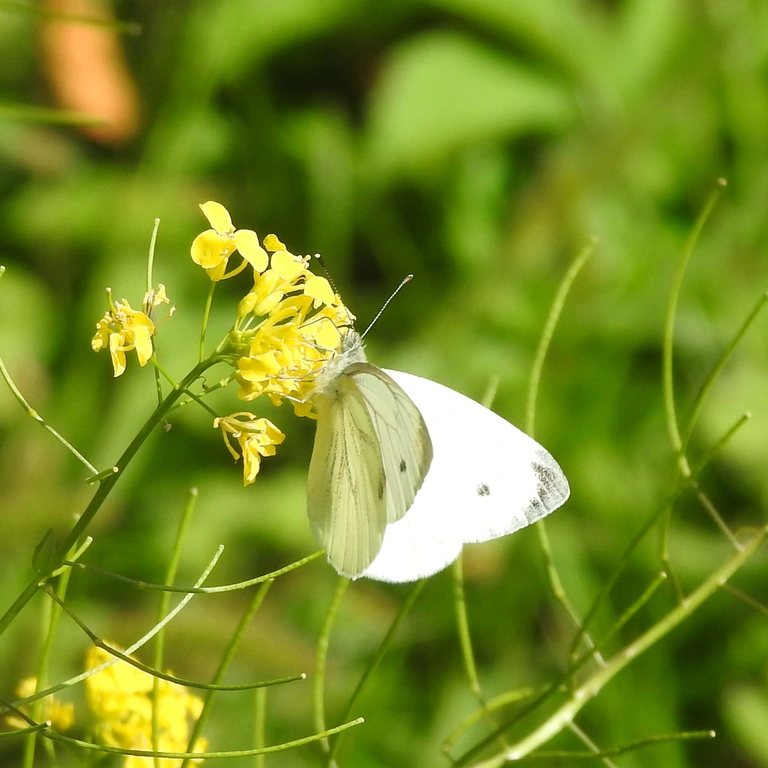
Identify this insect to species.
Pieris napi
